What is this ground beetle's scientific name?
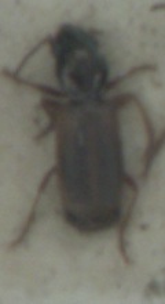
Bembidion laterale
